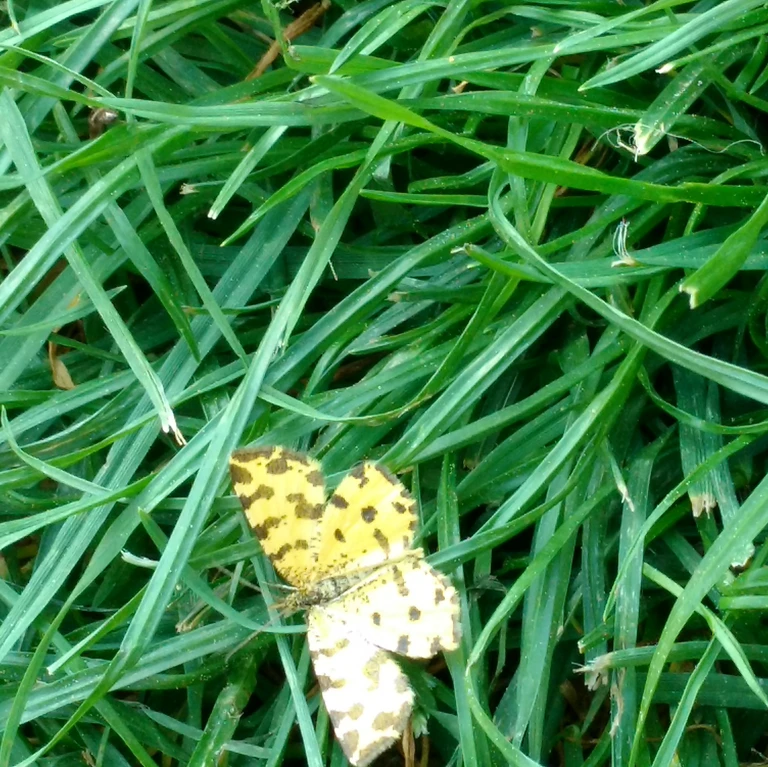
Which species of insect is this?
Pseudopanthera macularia
